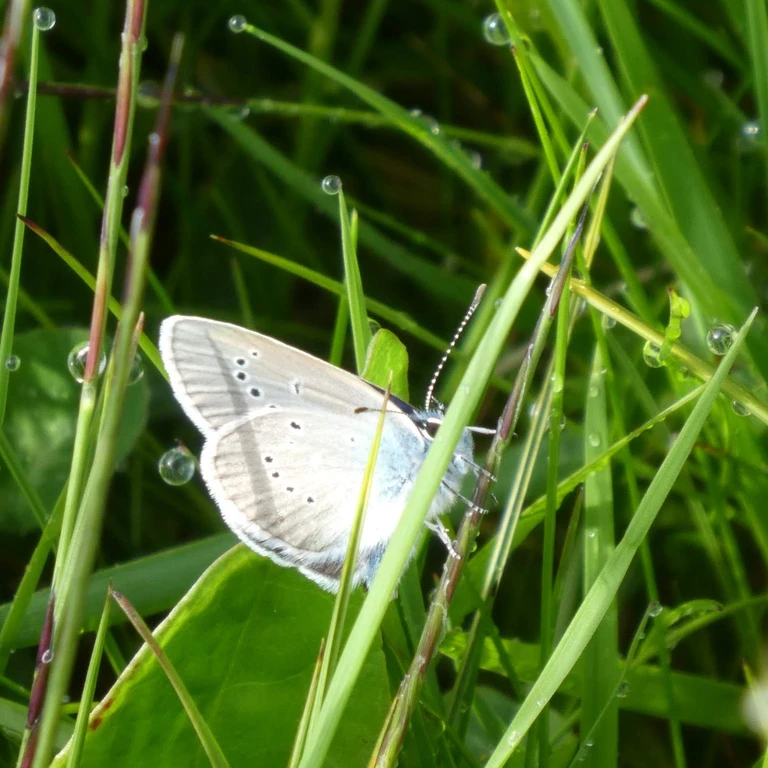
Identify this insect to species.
Cyaniris semiargus
